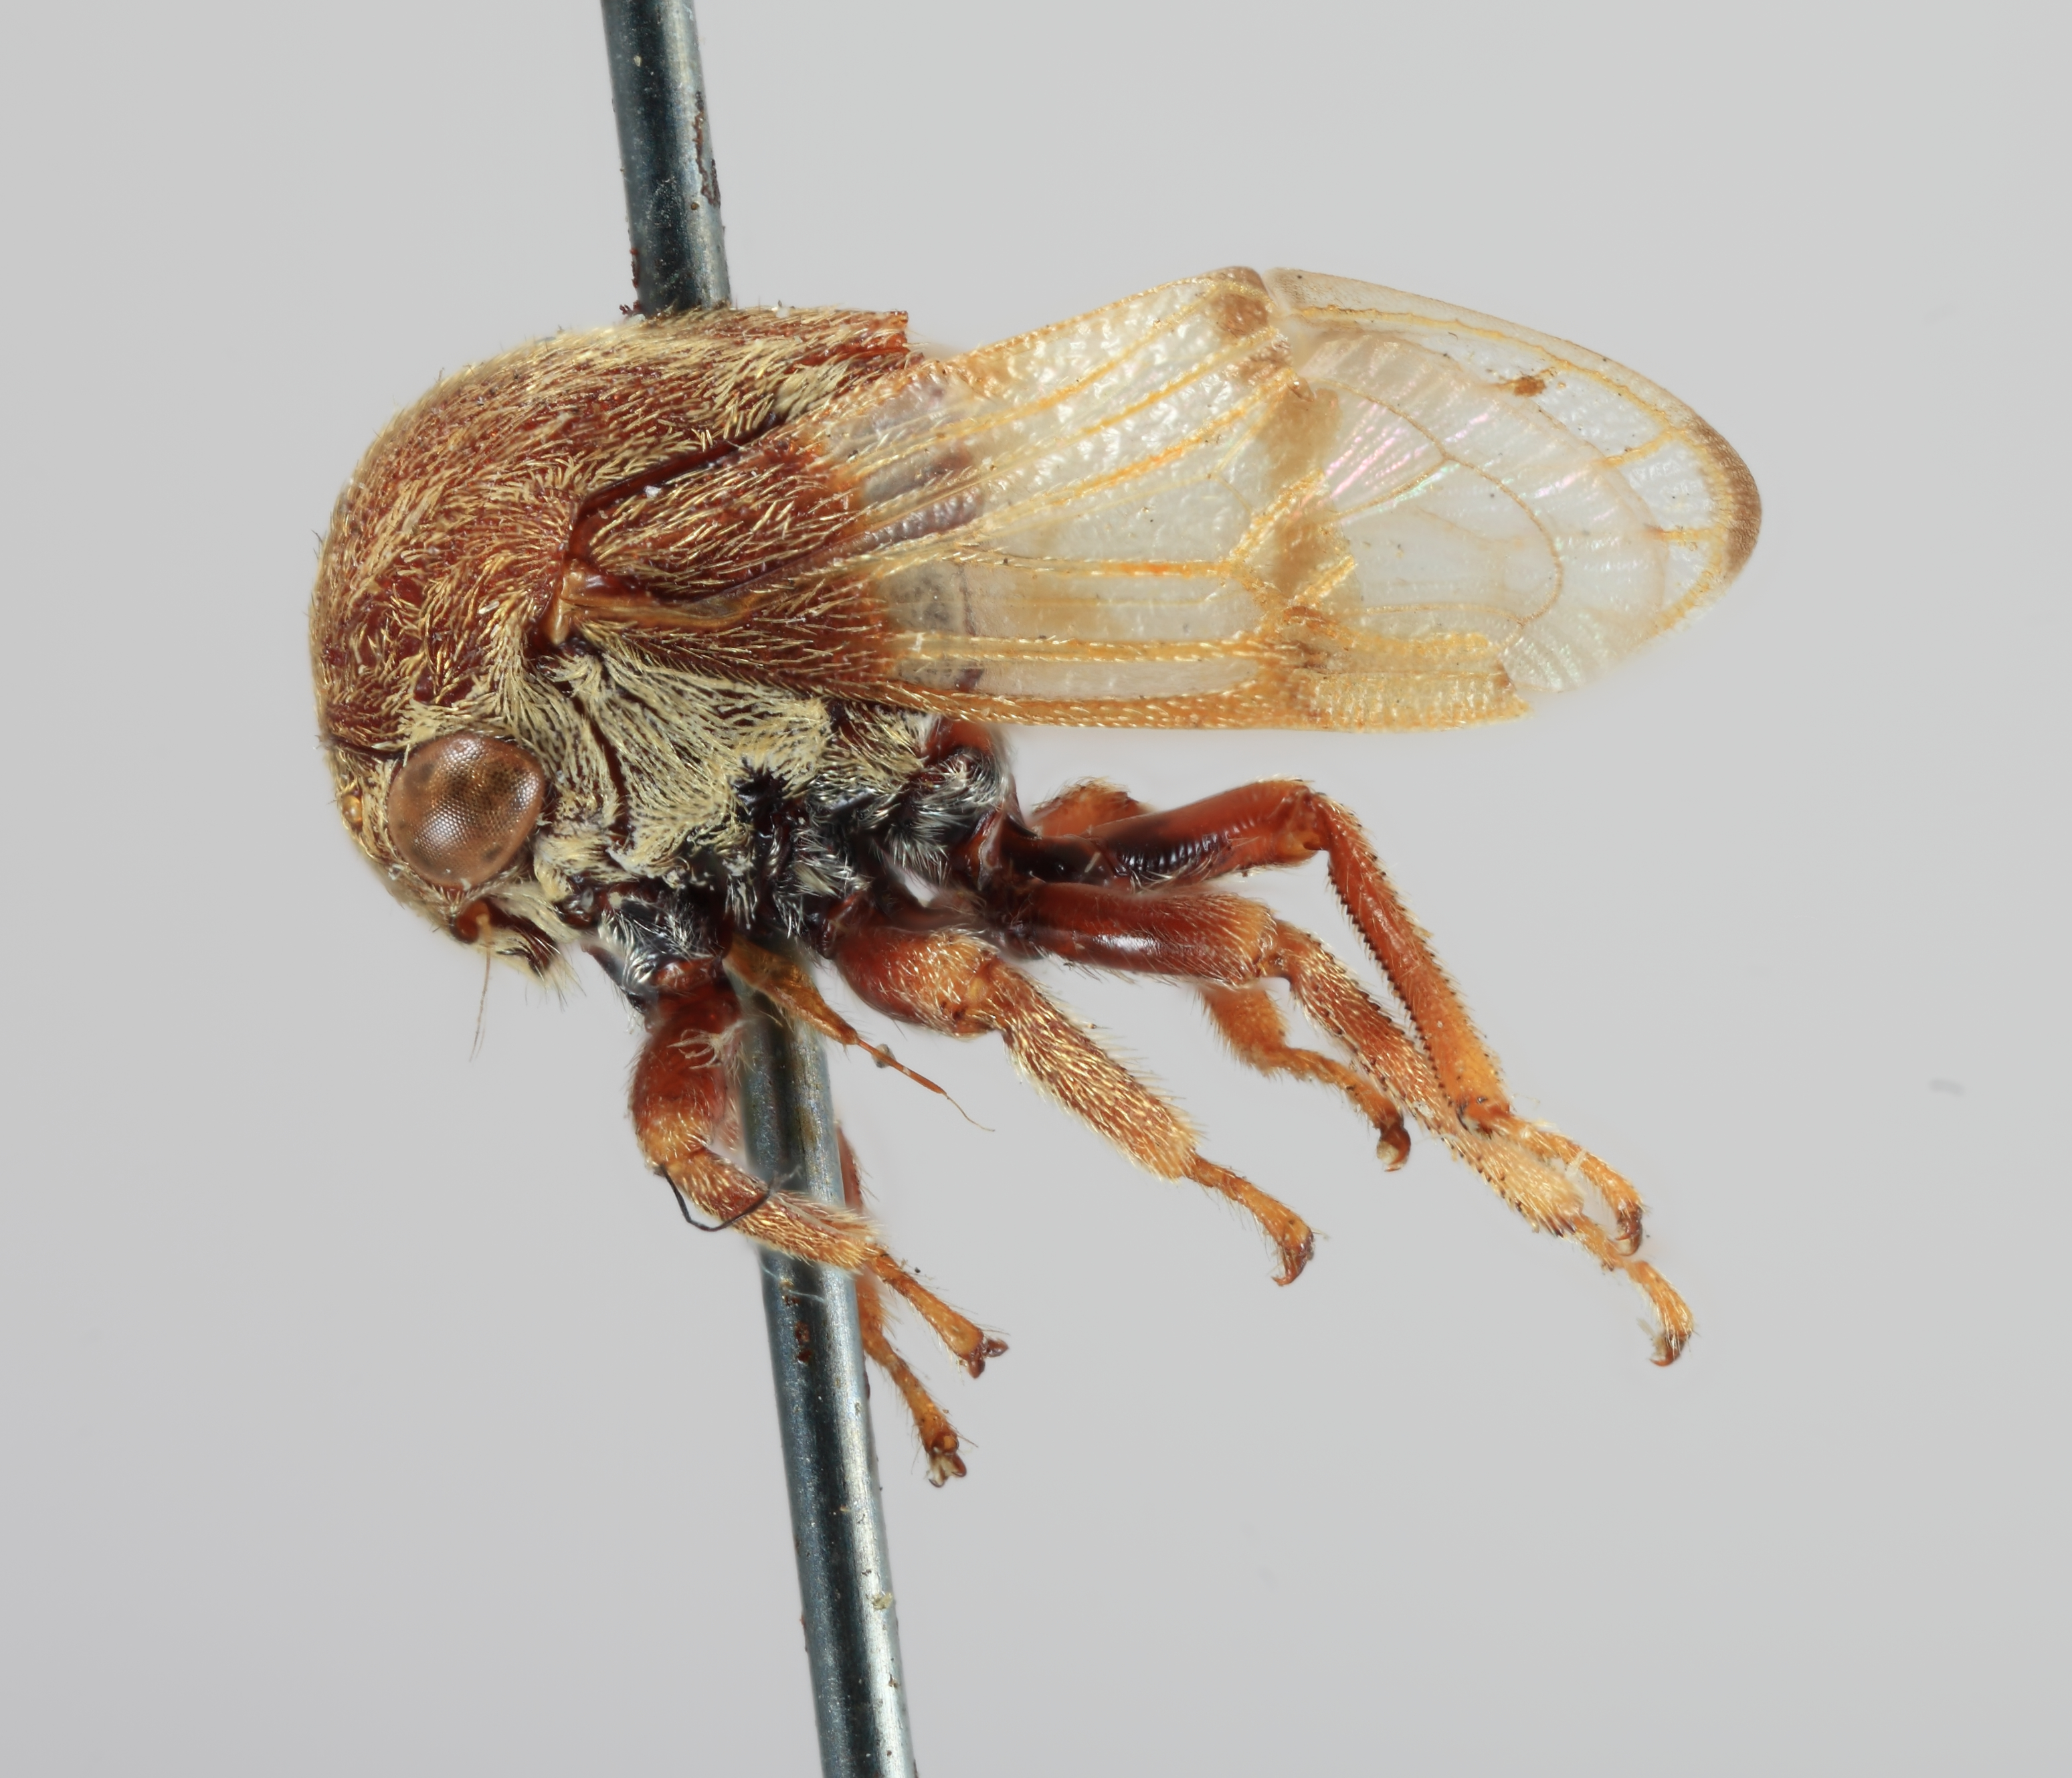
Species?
Centrotoscelus typus
